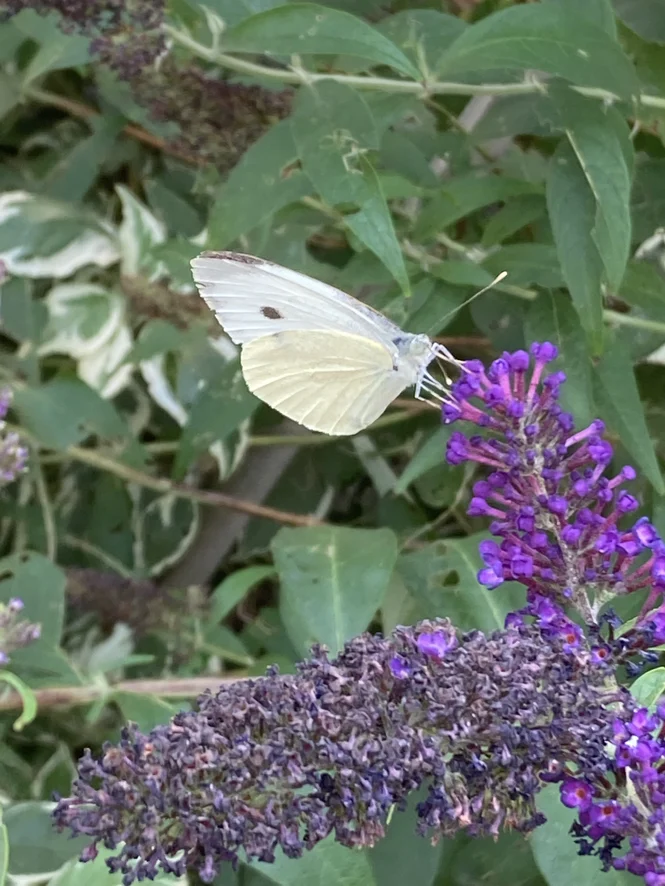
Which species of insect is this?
Pieris brassicae
